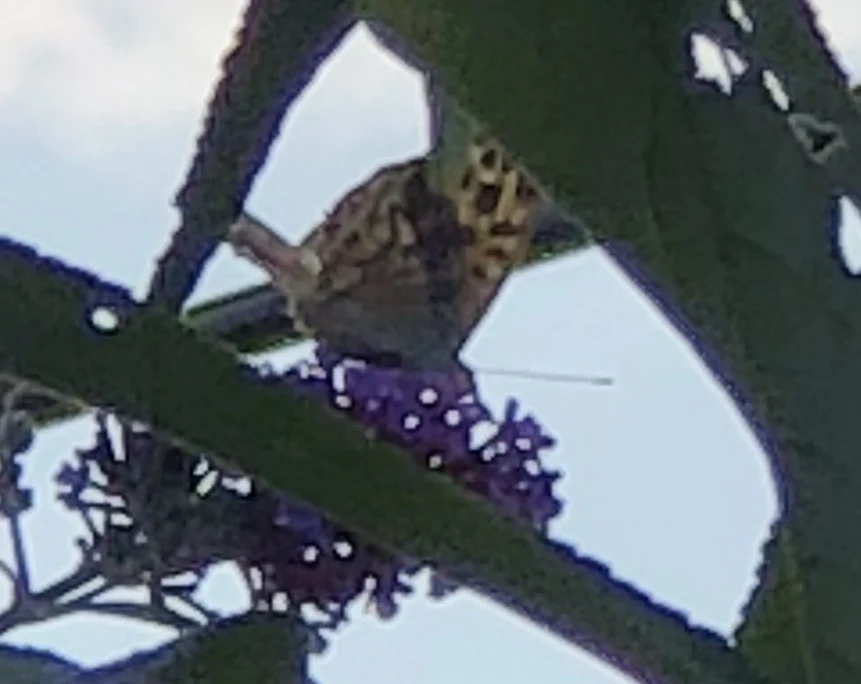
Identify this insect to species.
Argynnis paphia
